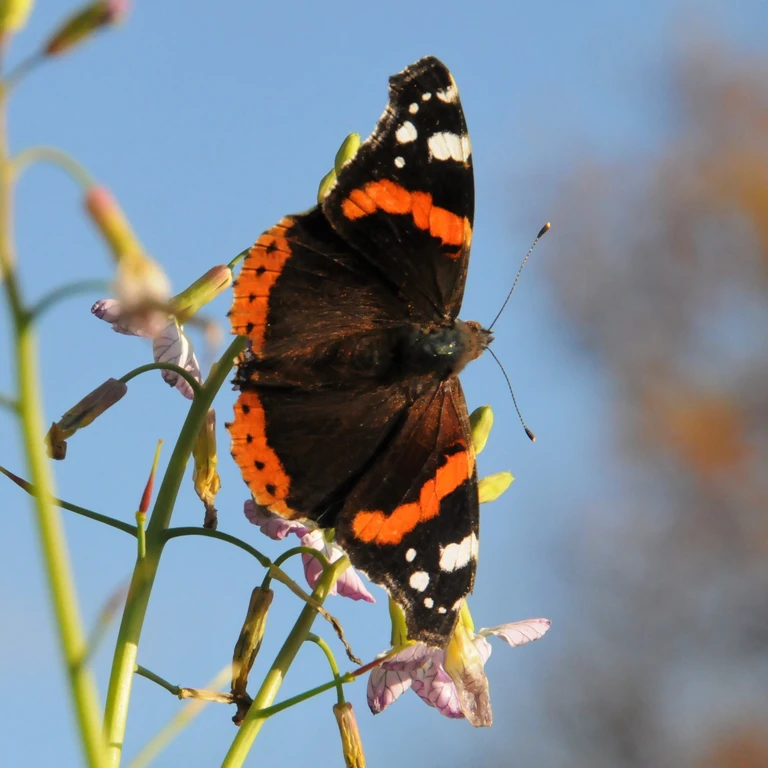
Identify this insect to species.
Vanessa atalanta
